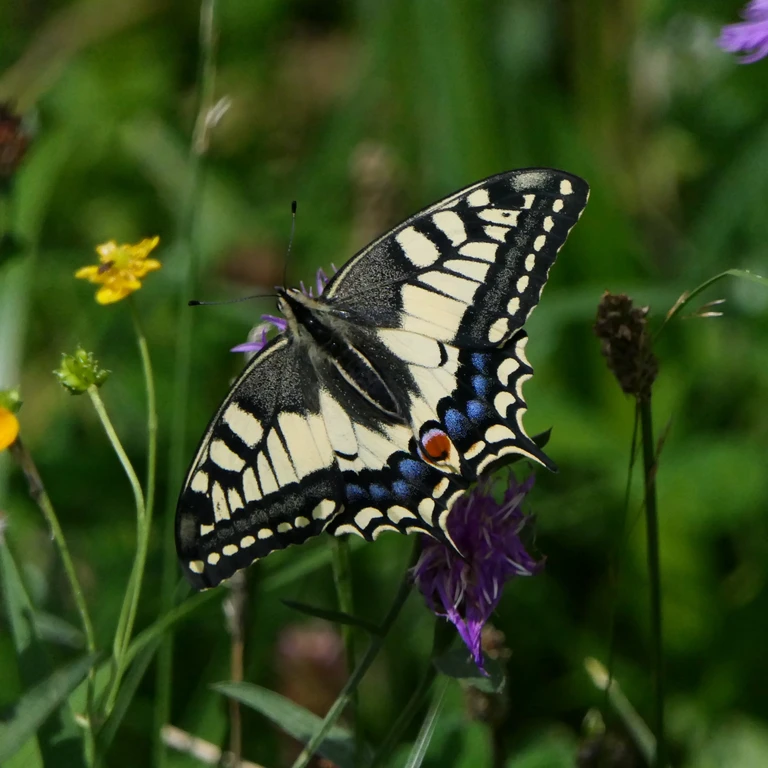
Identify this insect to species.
Papilio machaon
